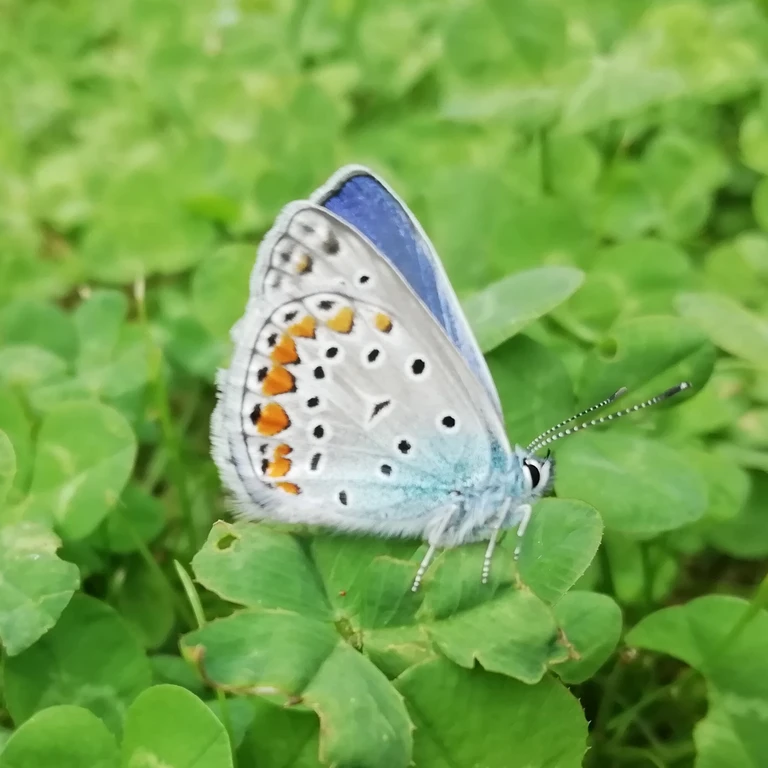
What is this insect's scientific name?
Polyommatus icarus
